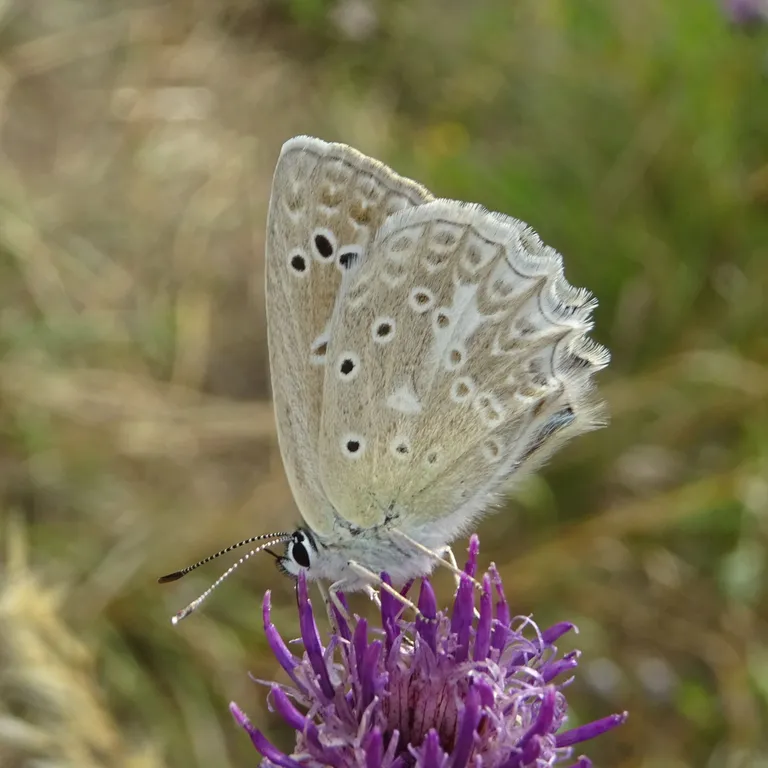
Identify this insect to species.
Polyommatus daphnis
